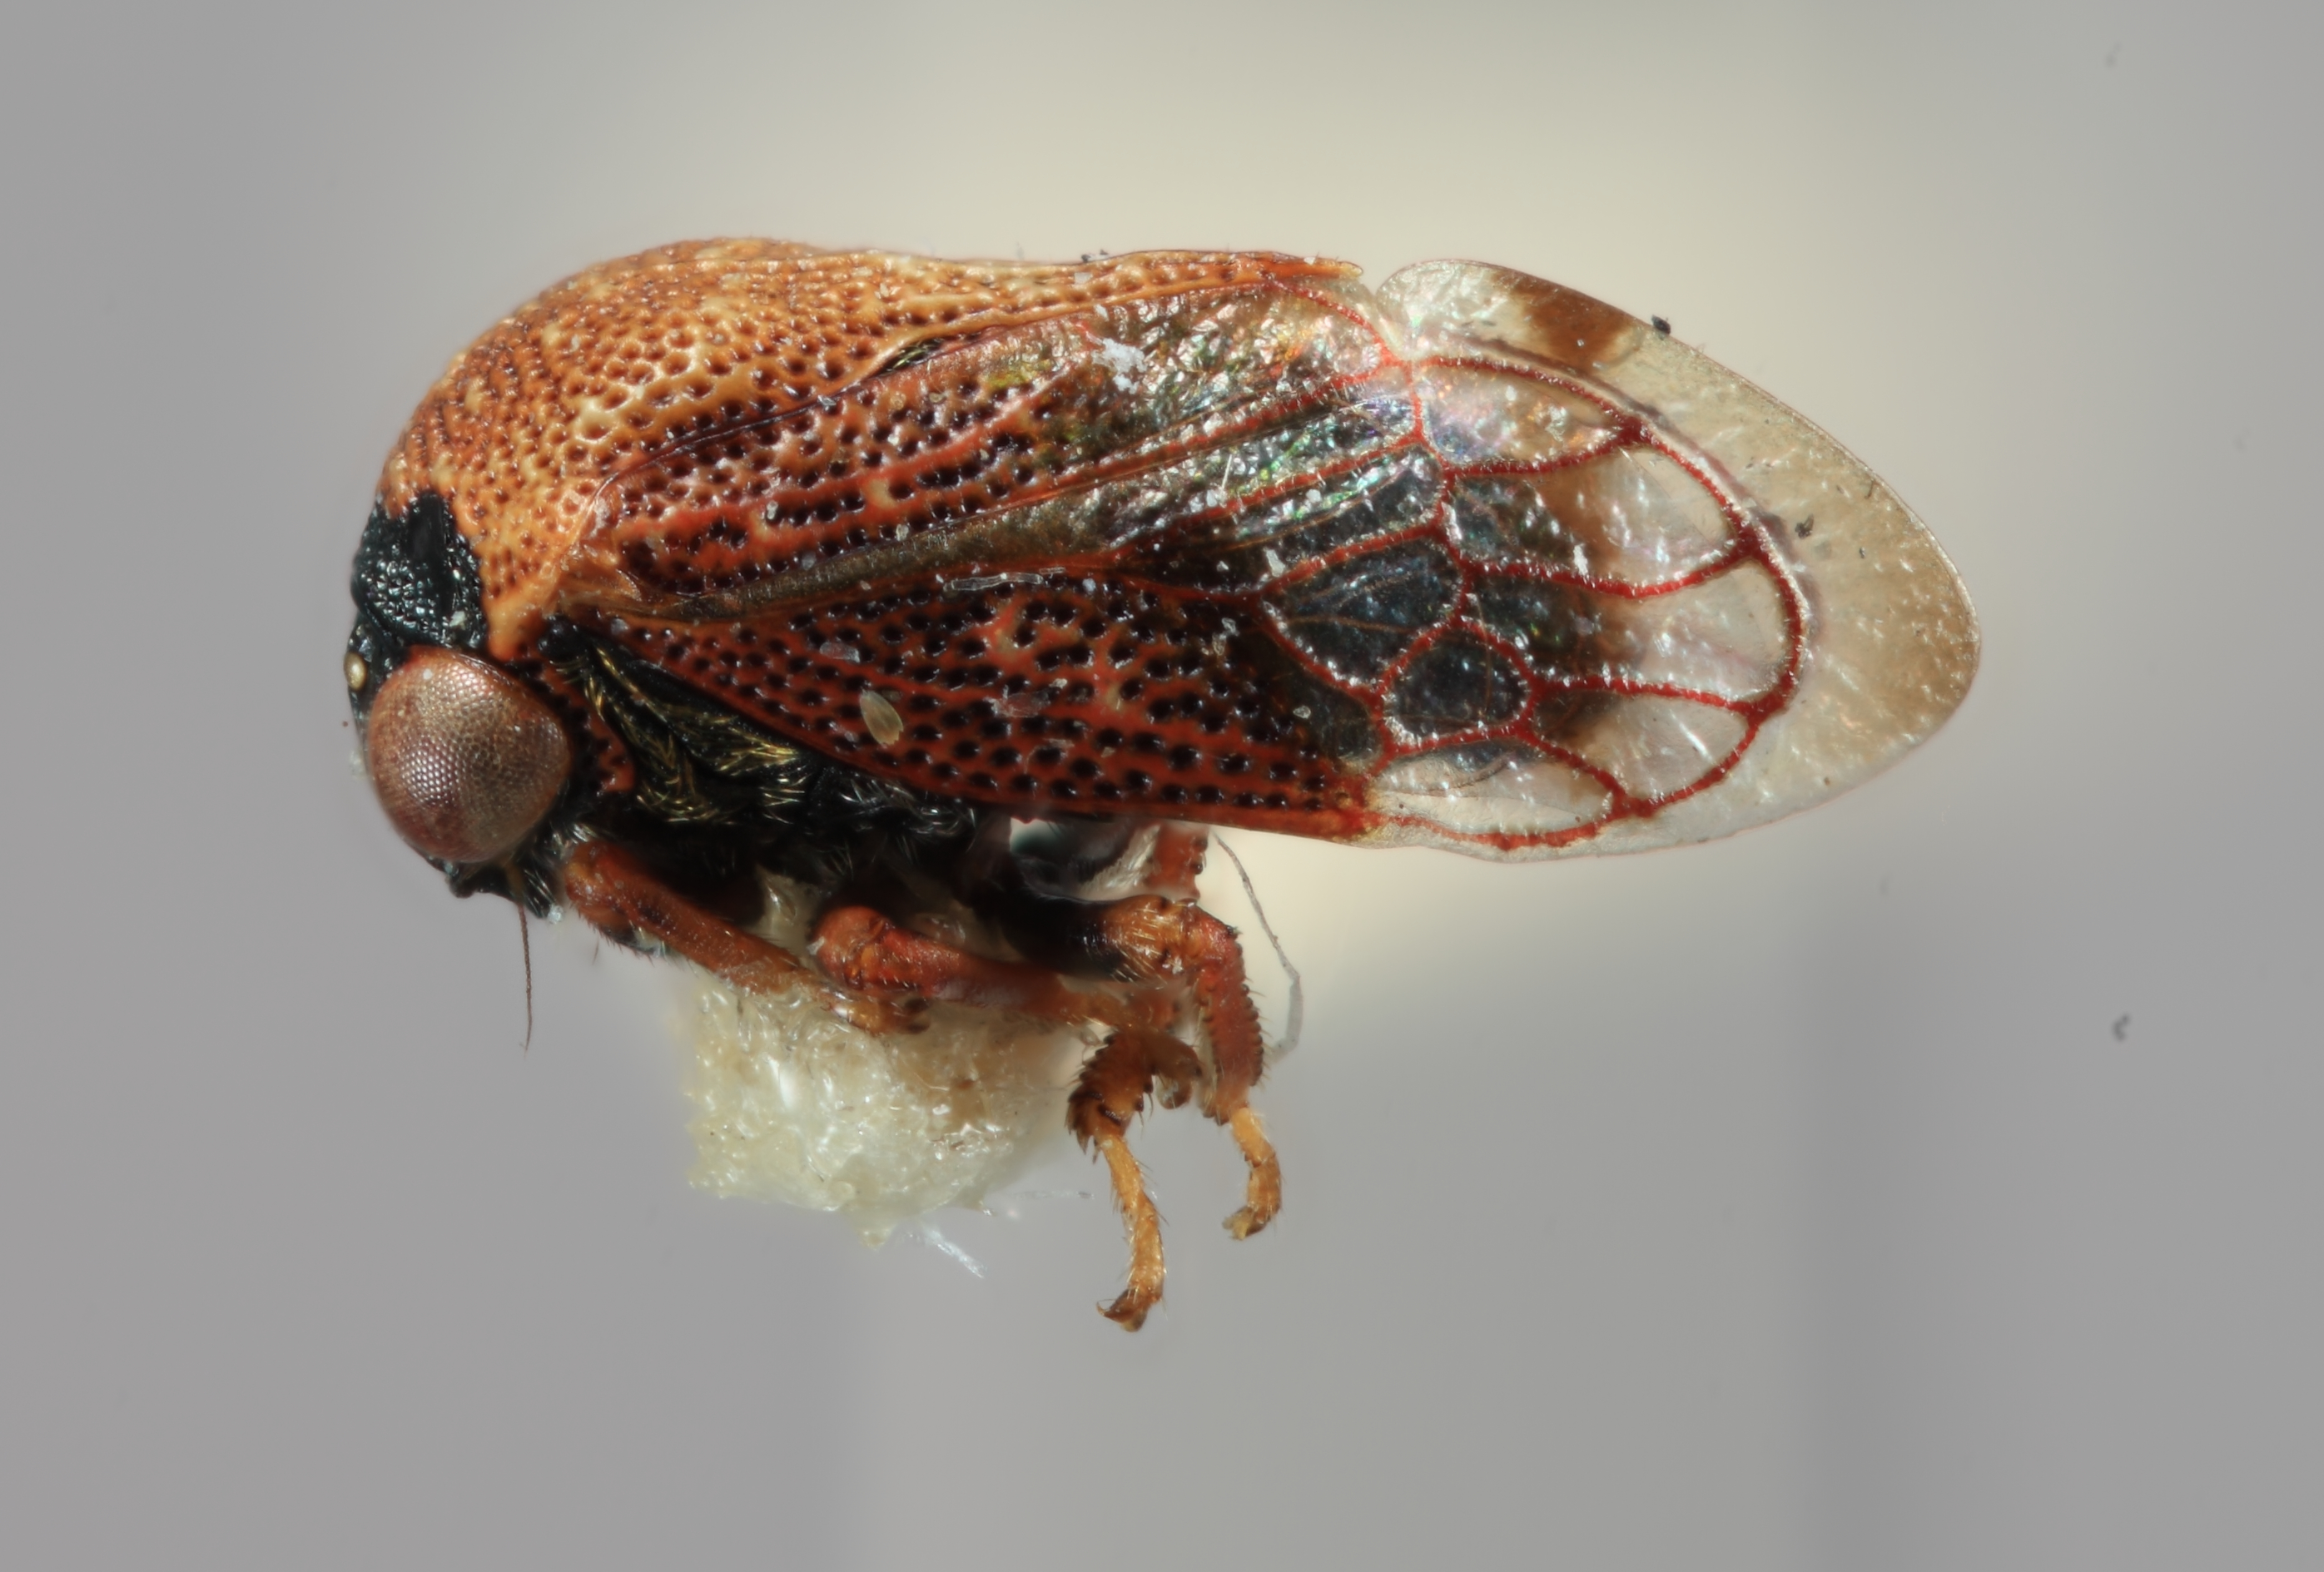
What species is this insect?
Brachycentrotus ruvinervis
